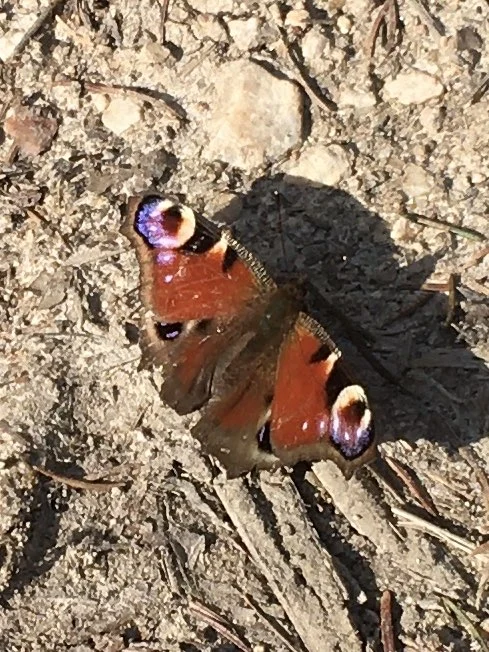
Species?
Aglais io
